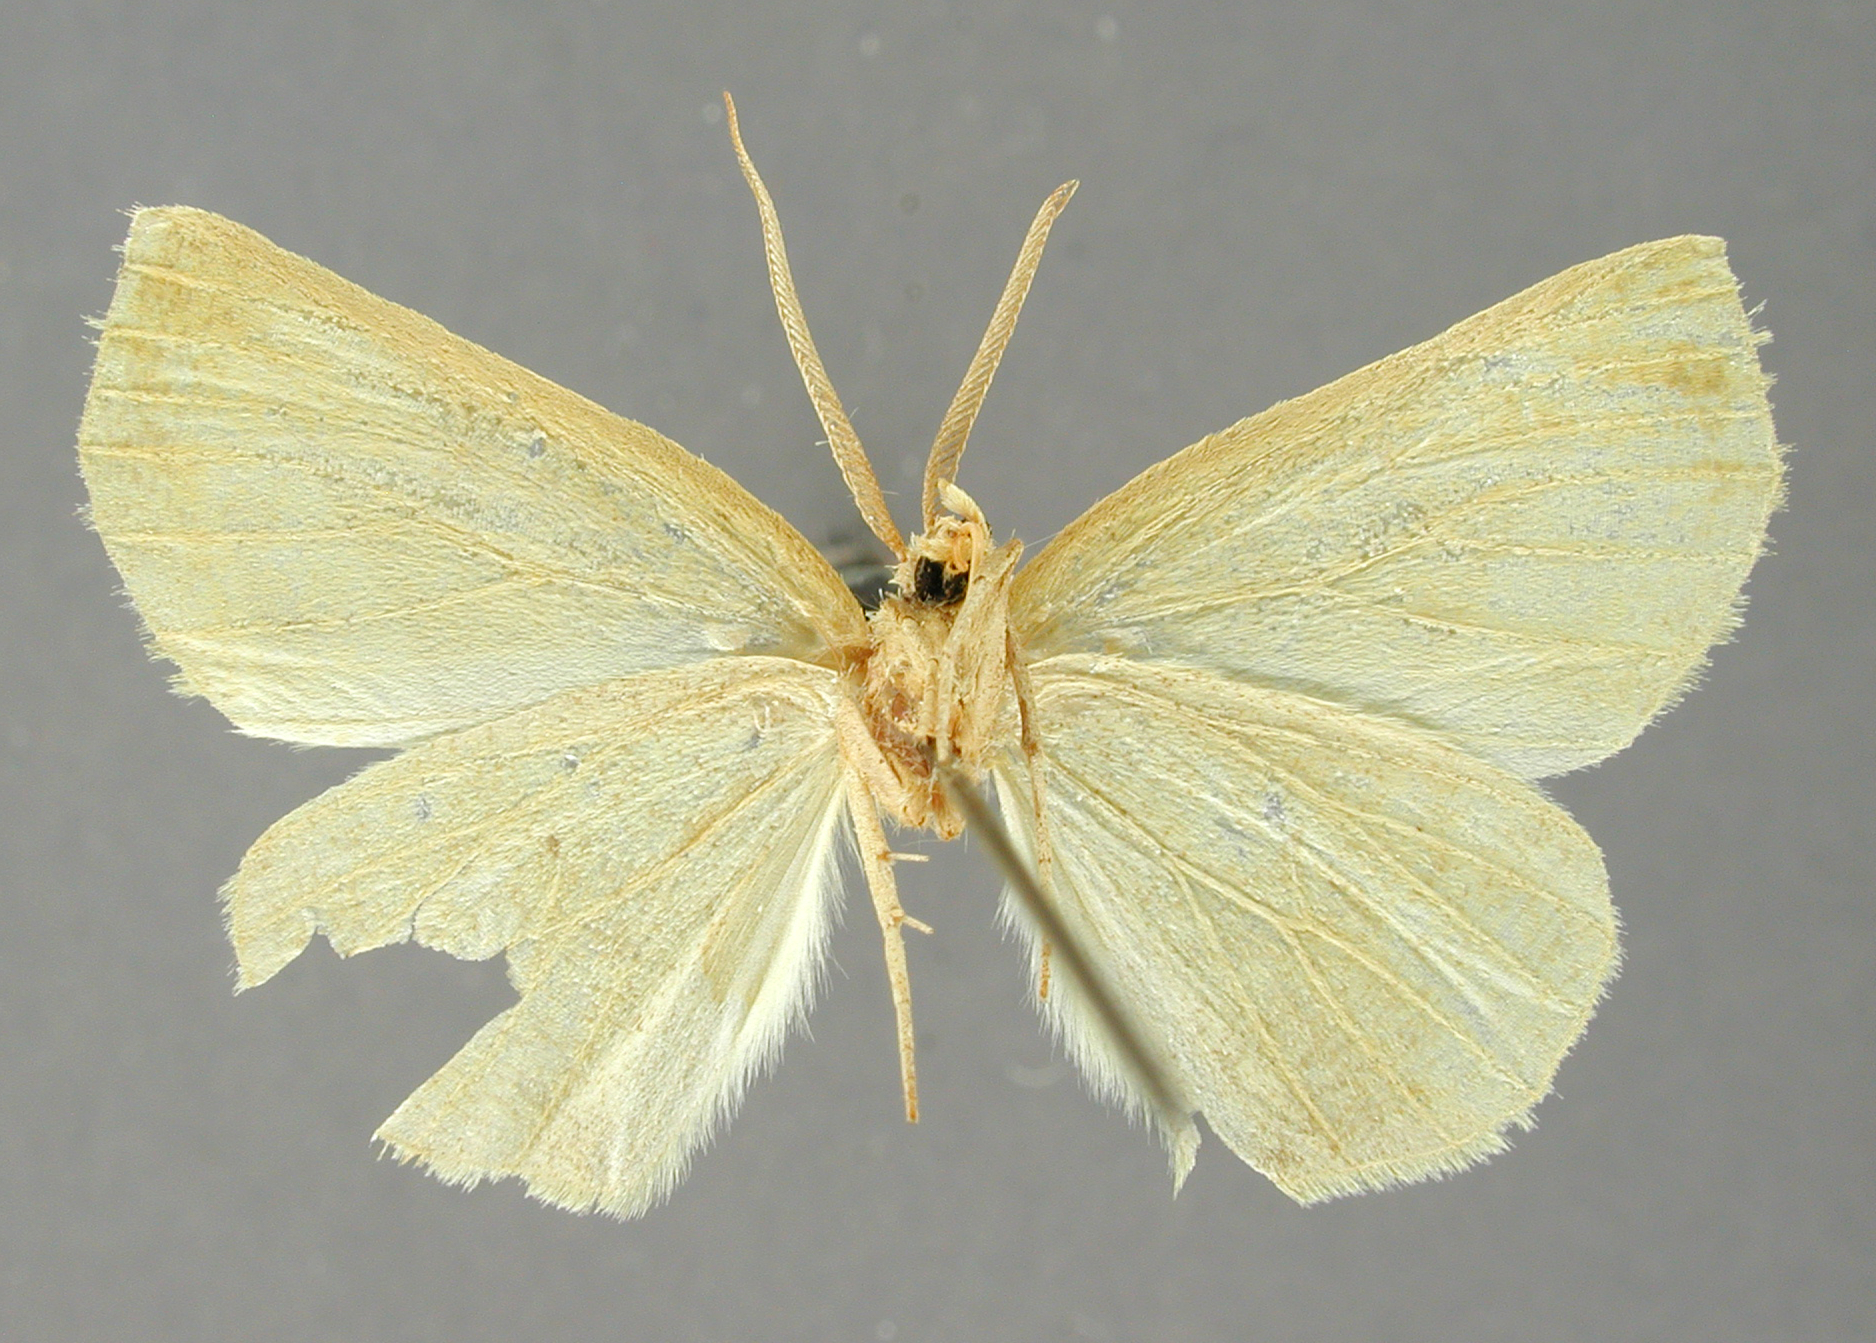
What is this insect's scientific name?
Apicia mesenterica
